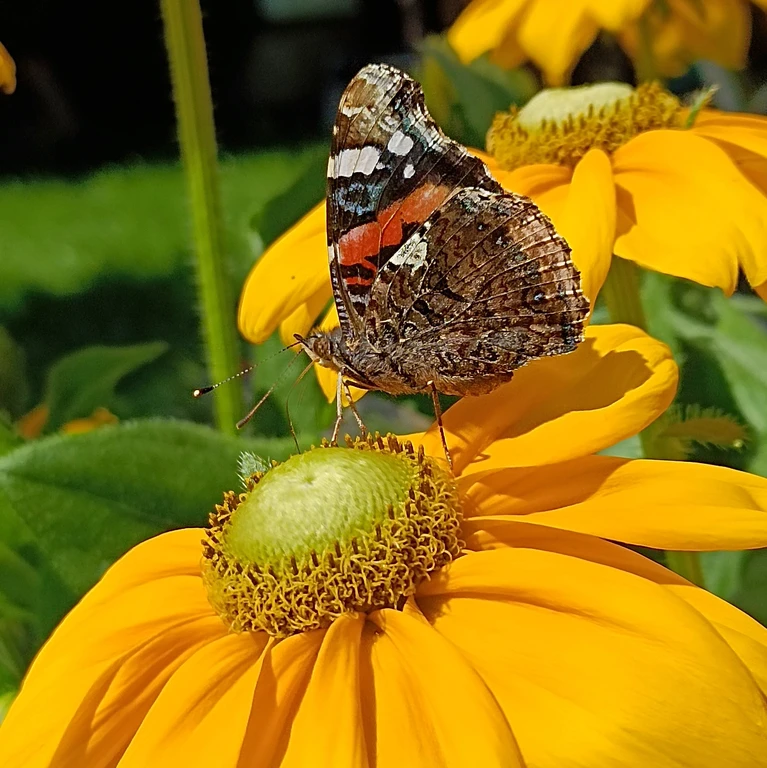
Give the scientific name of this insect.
Vanessa atalanta
